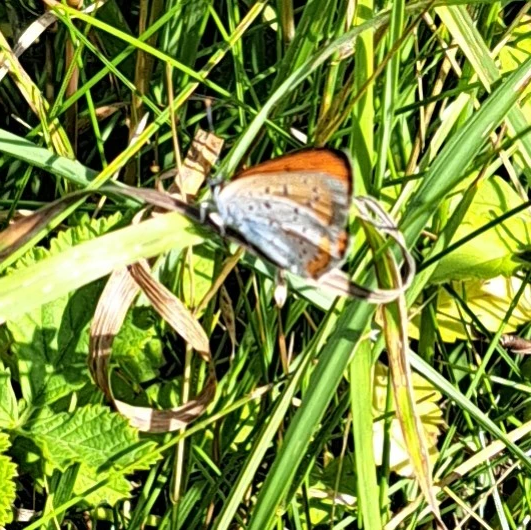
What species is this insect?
Lycaena dispar
